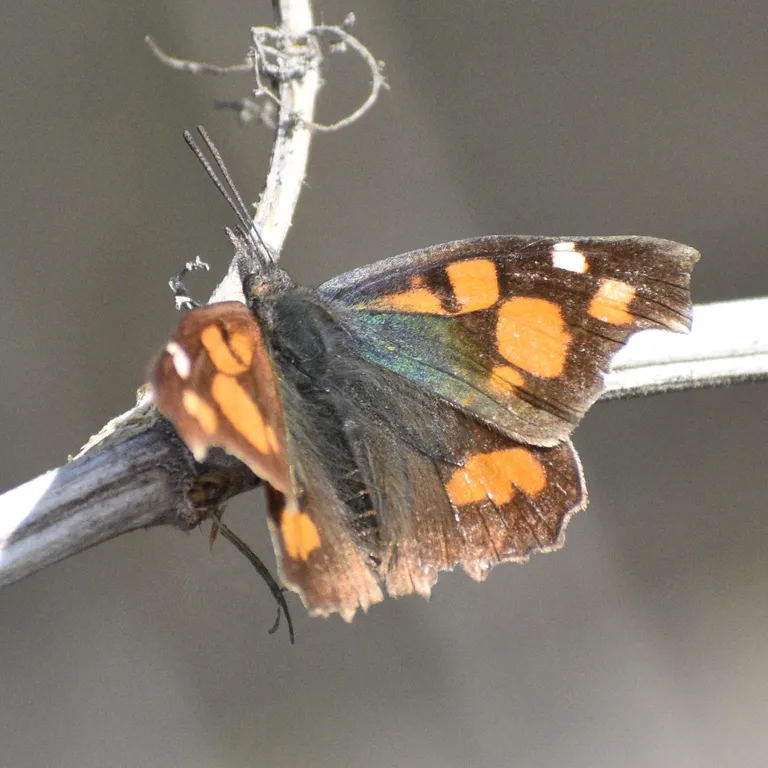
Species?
Libythea celtis
